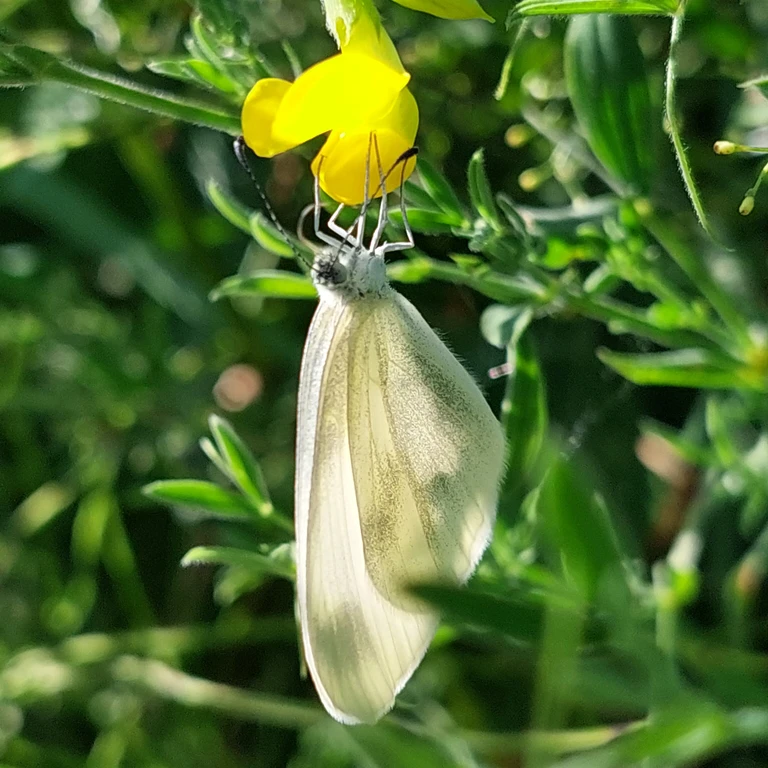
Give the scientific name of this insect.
Leptidea sinapis/juvernica
